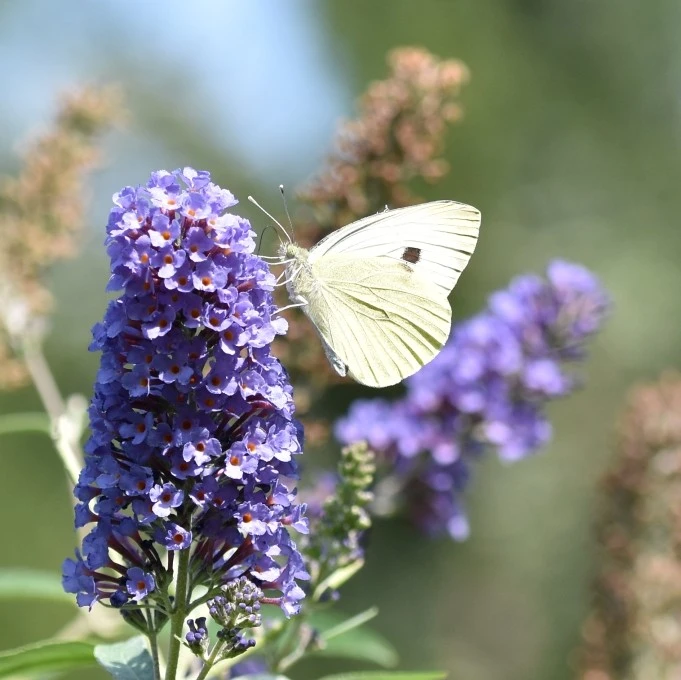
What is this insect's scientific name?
Pieris brassicae
